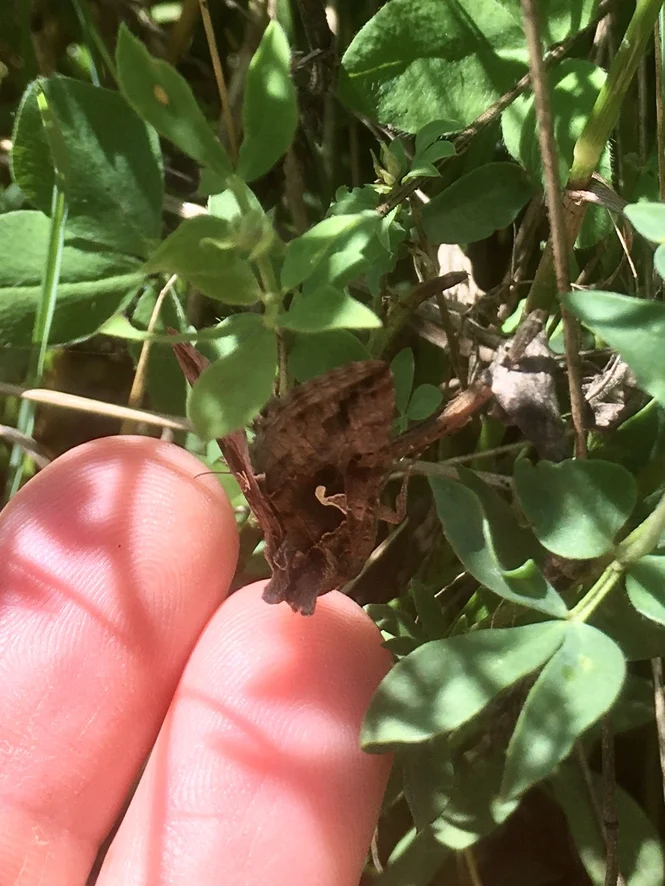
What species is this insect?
Autographa gamma
